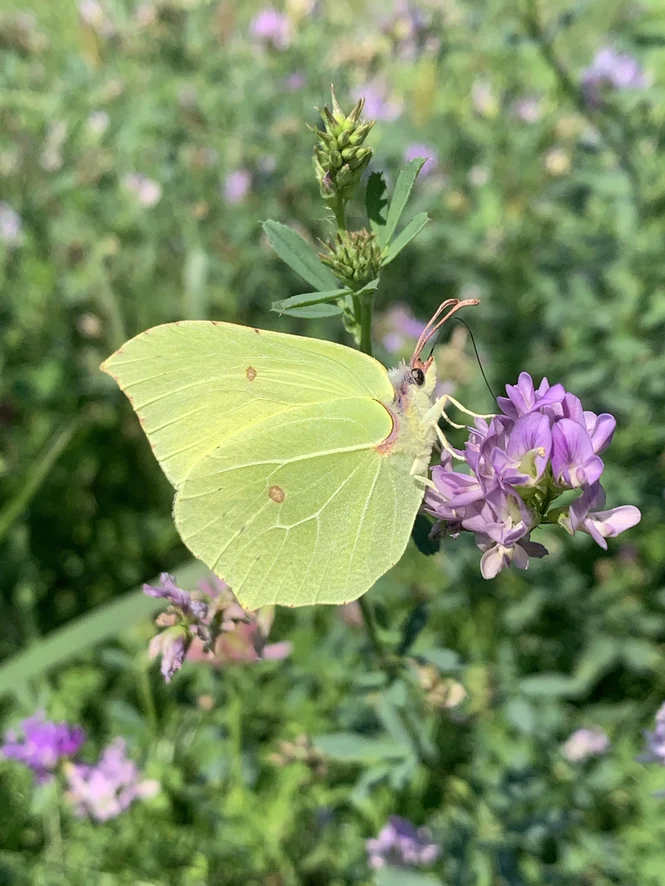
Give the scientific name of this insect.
Gonepteryx rhamni
